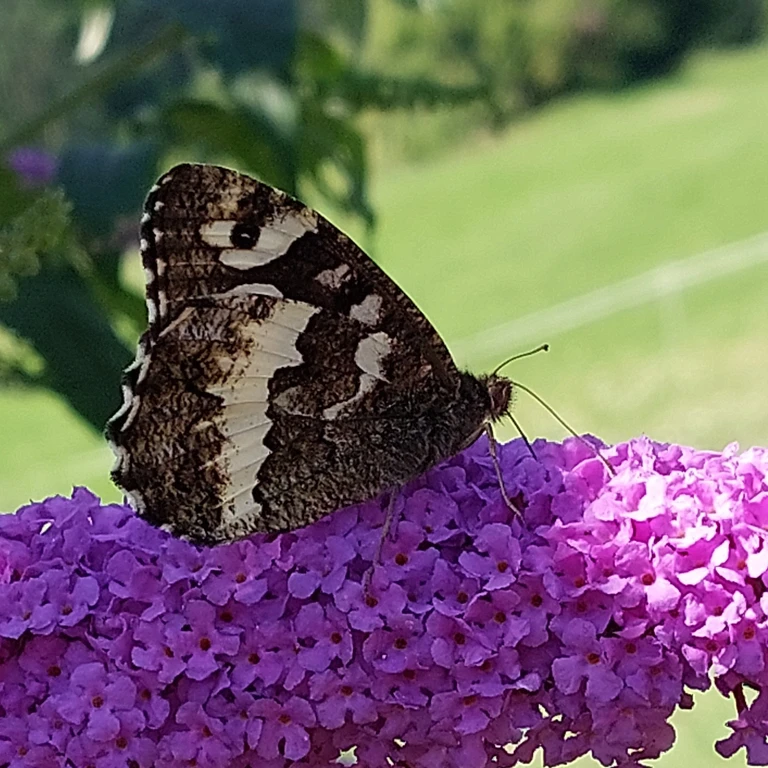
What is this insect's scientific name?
Brintesia circe
